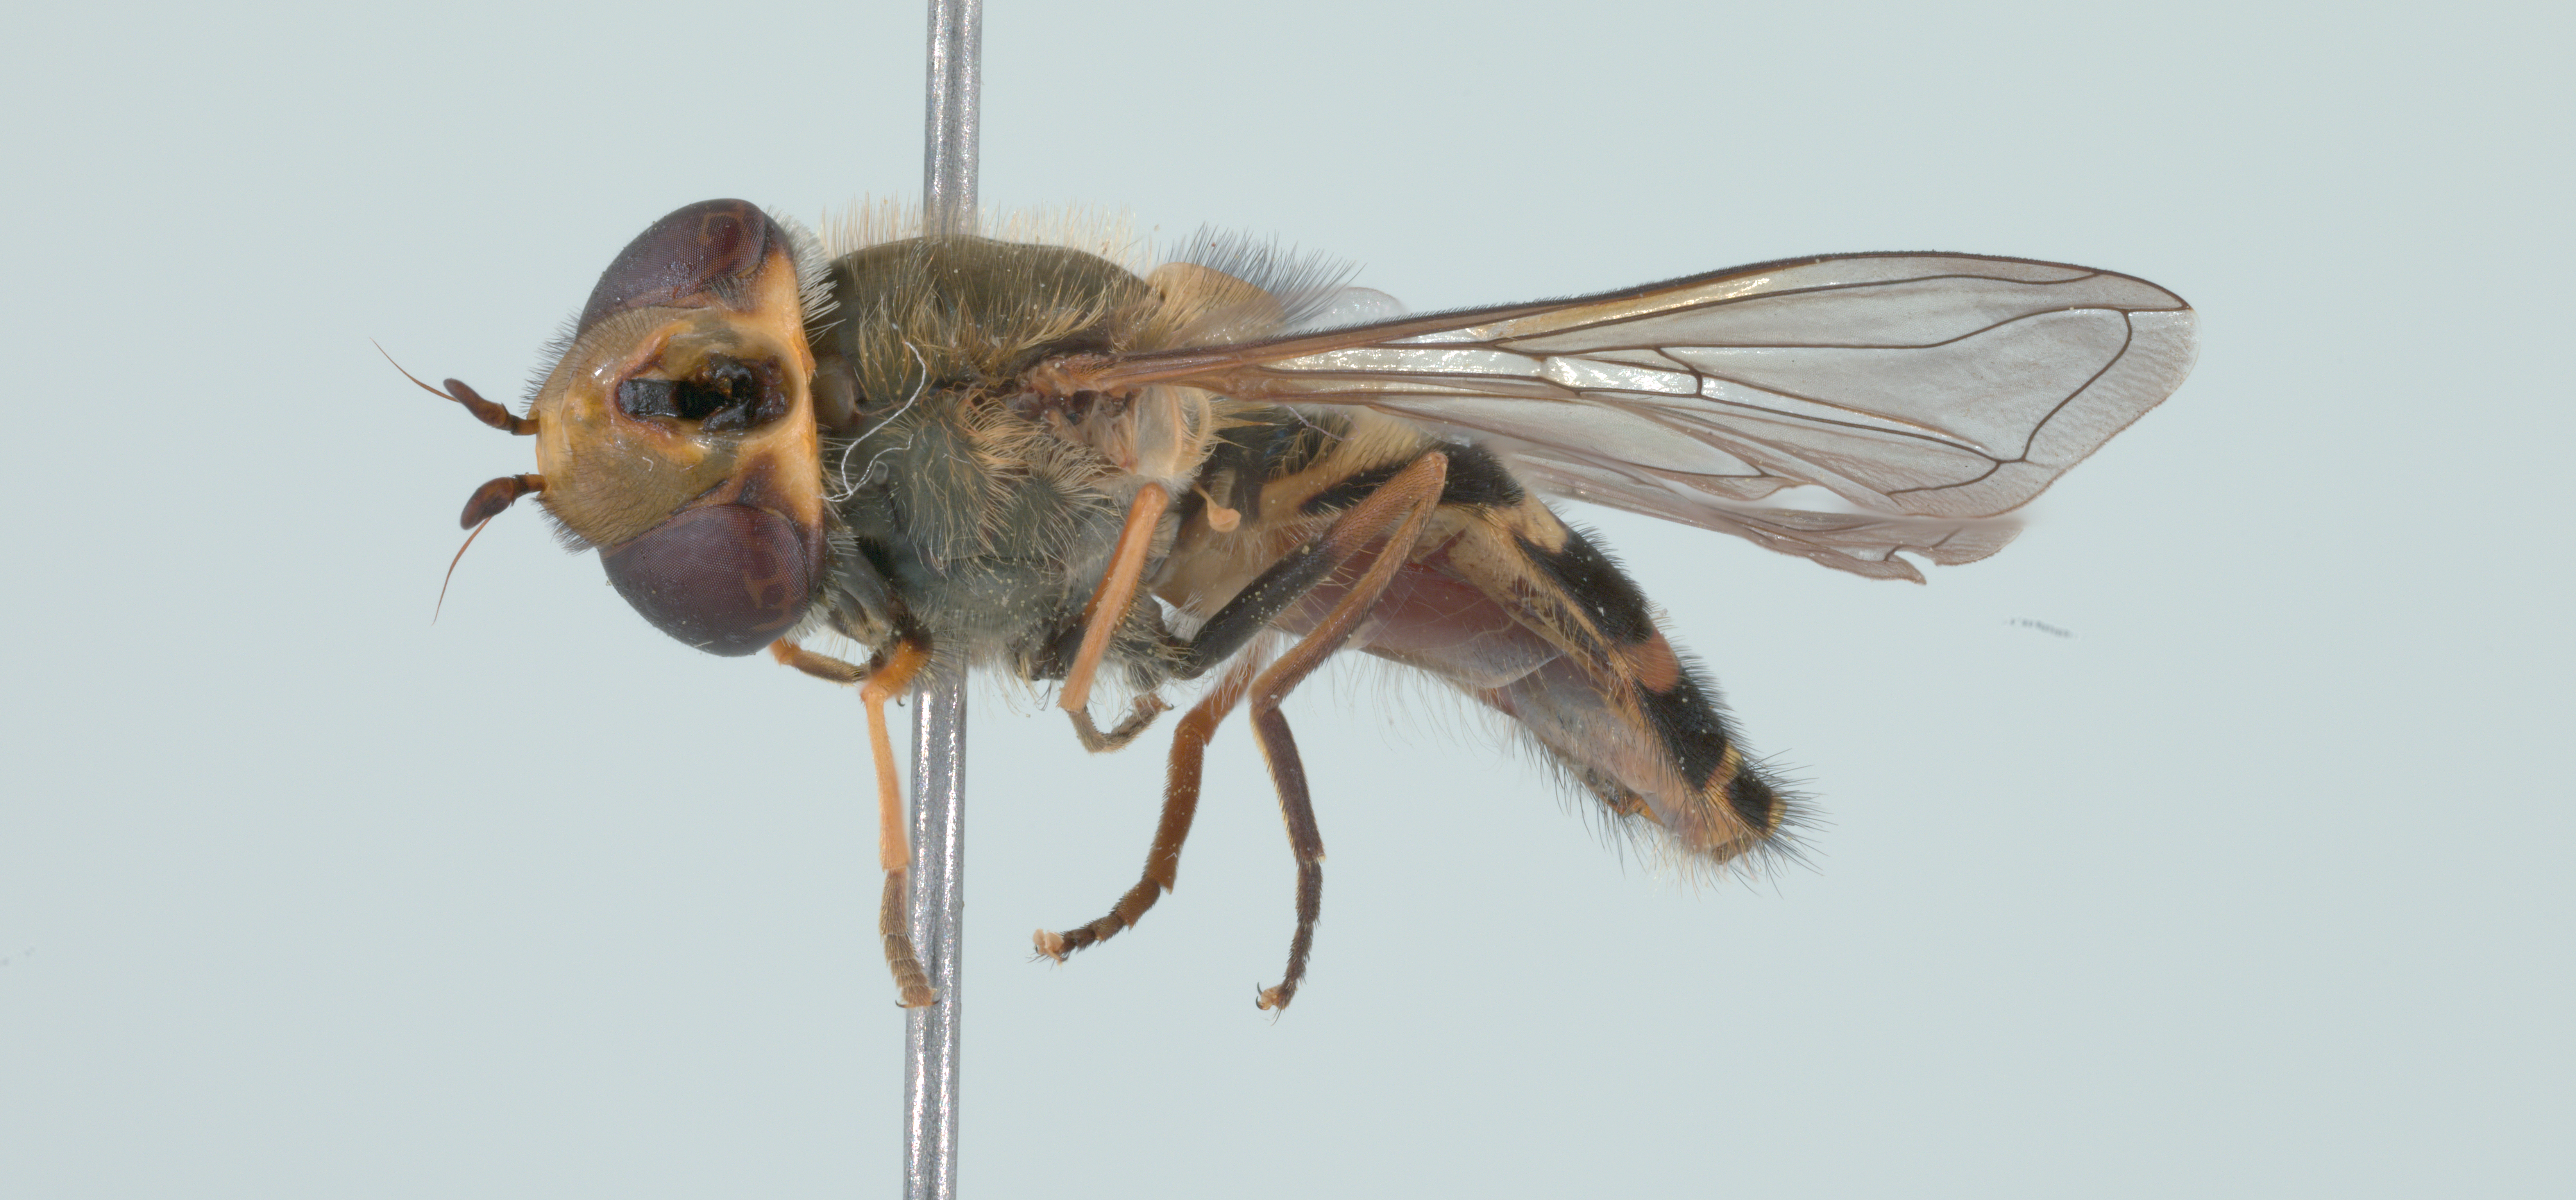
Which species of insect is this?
Syrphus torvus
